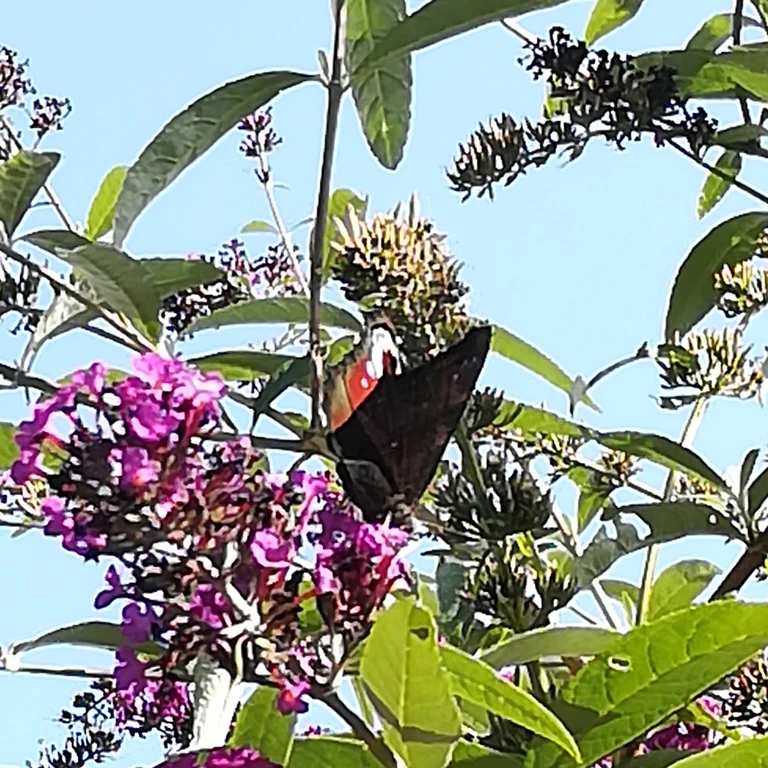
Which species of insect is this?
Aglais io
